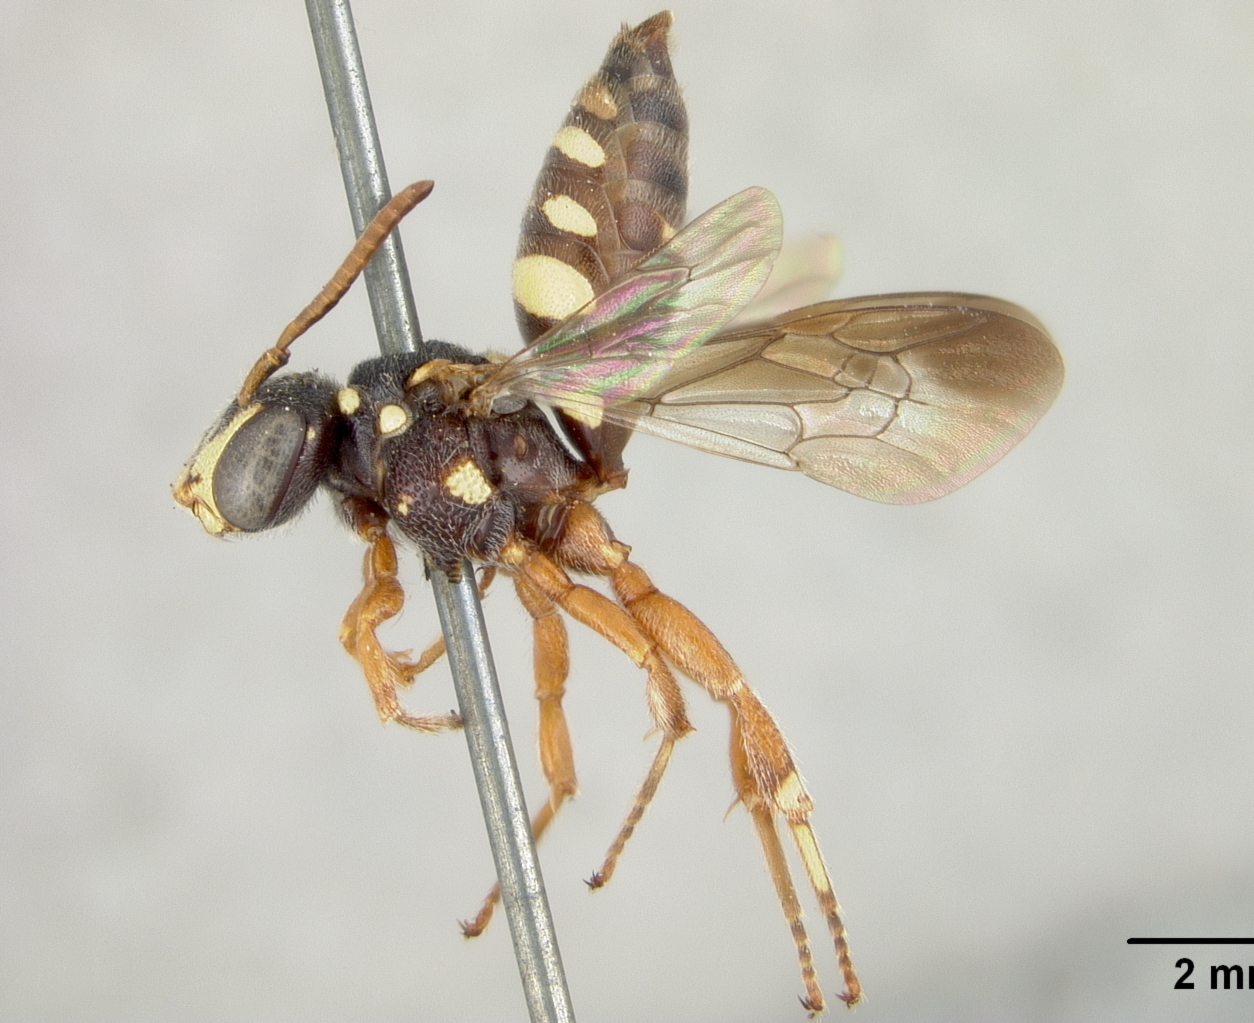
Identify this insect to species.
Nomada lippiae
